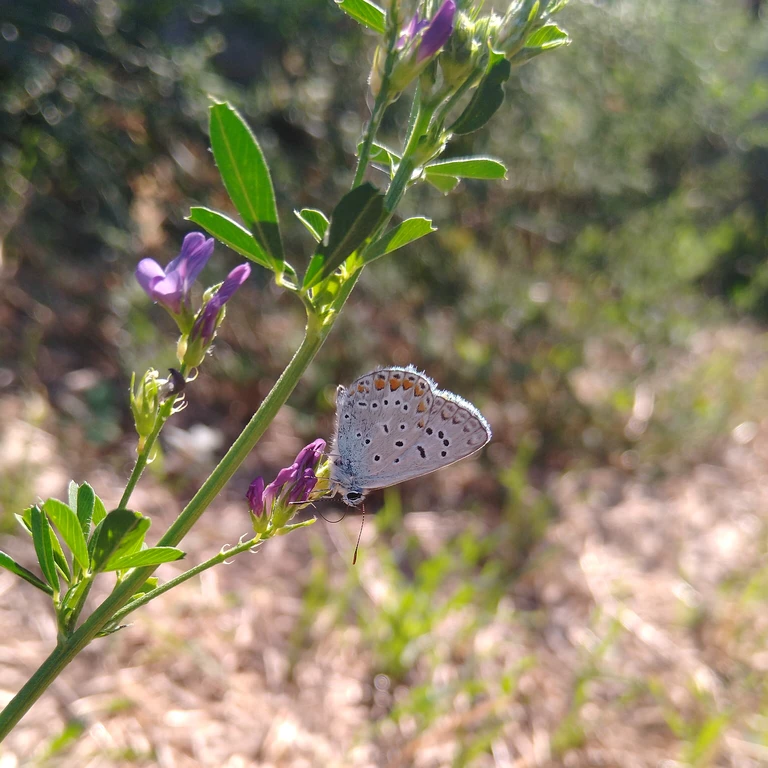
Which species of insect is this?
Polyommatus icarus
